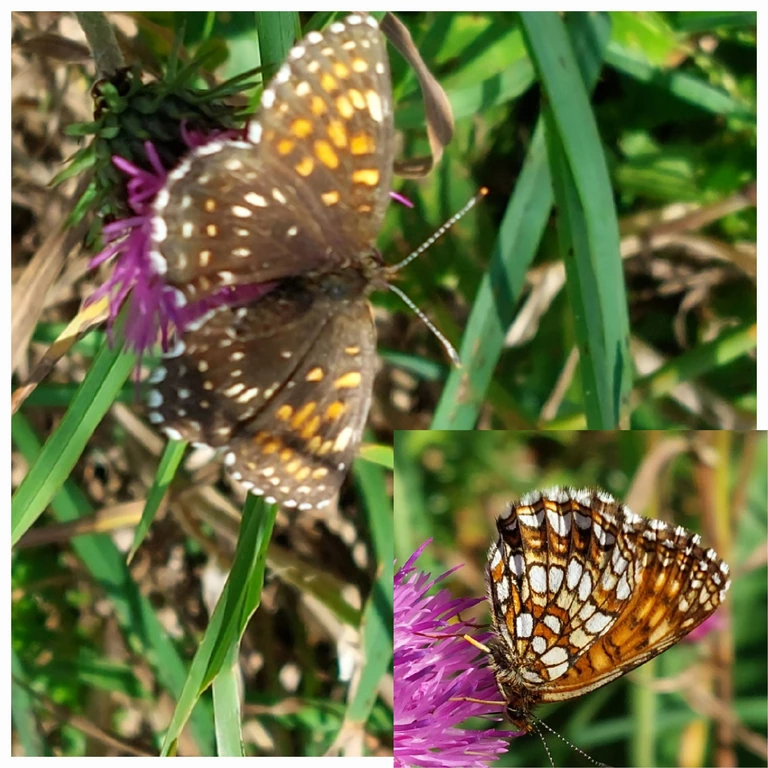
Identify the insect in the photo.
Melitaea diamina
